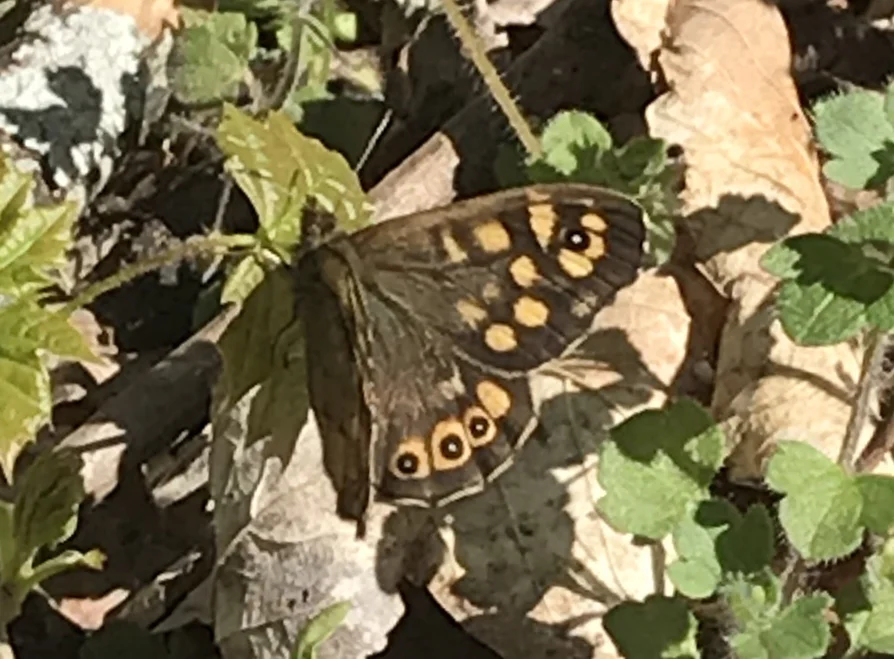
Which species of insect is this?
Pararge aegeria
